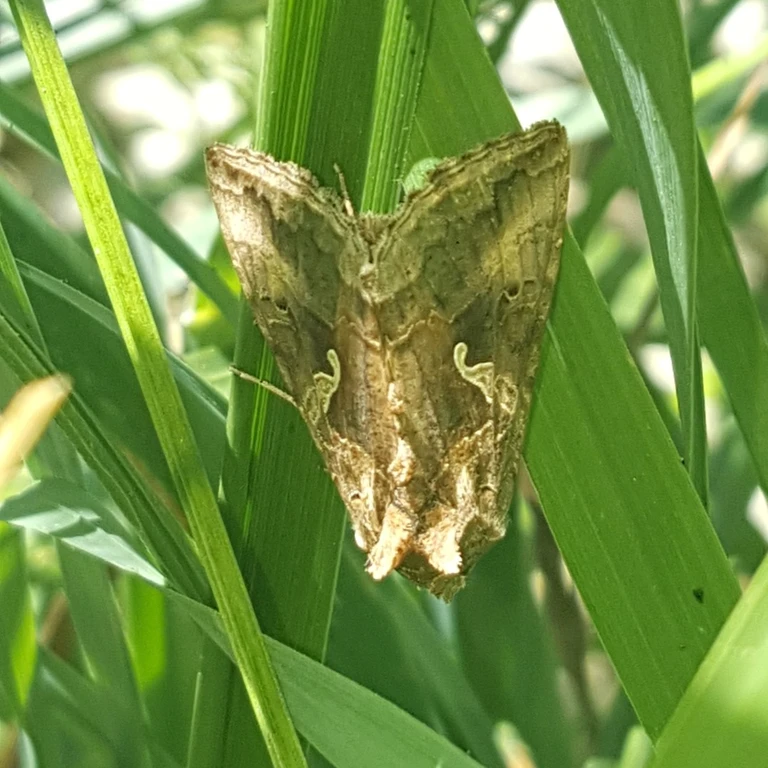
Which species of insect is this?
Autographa gamma
